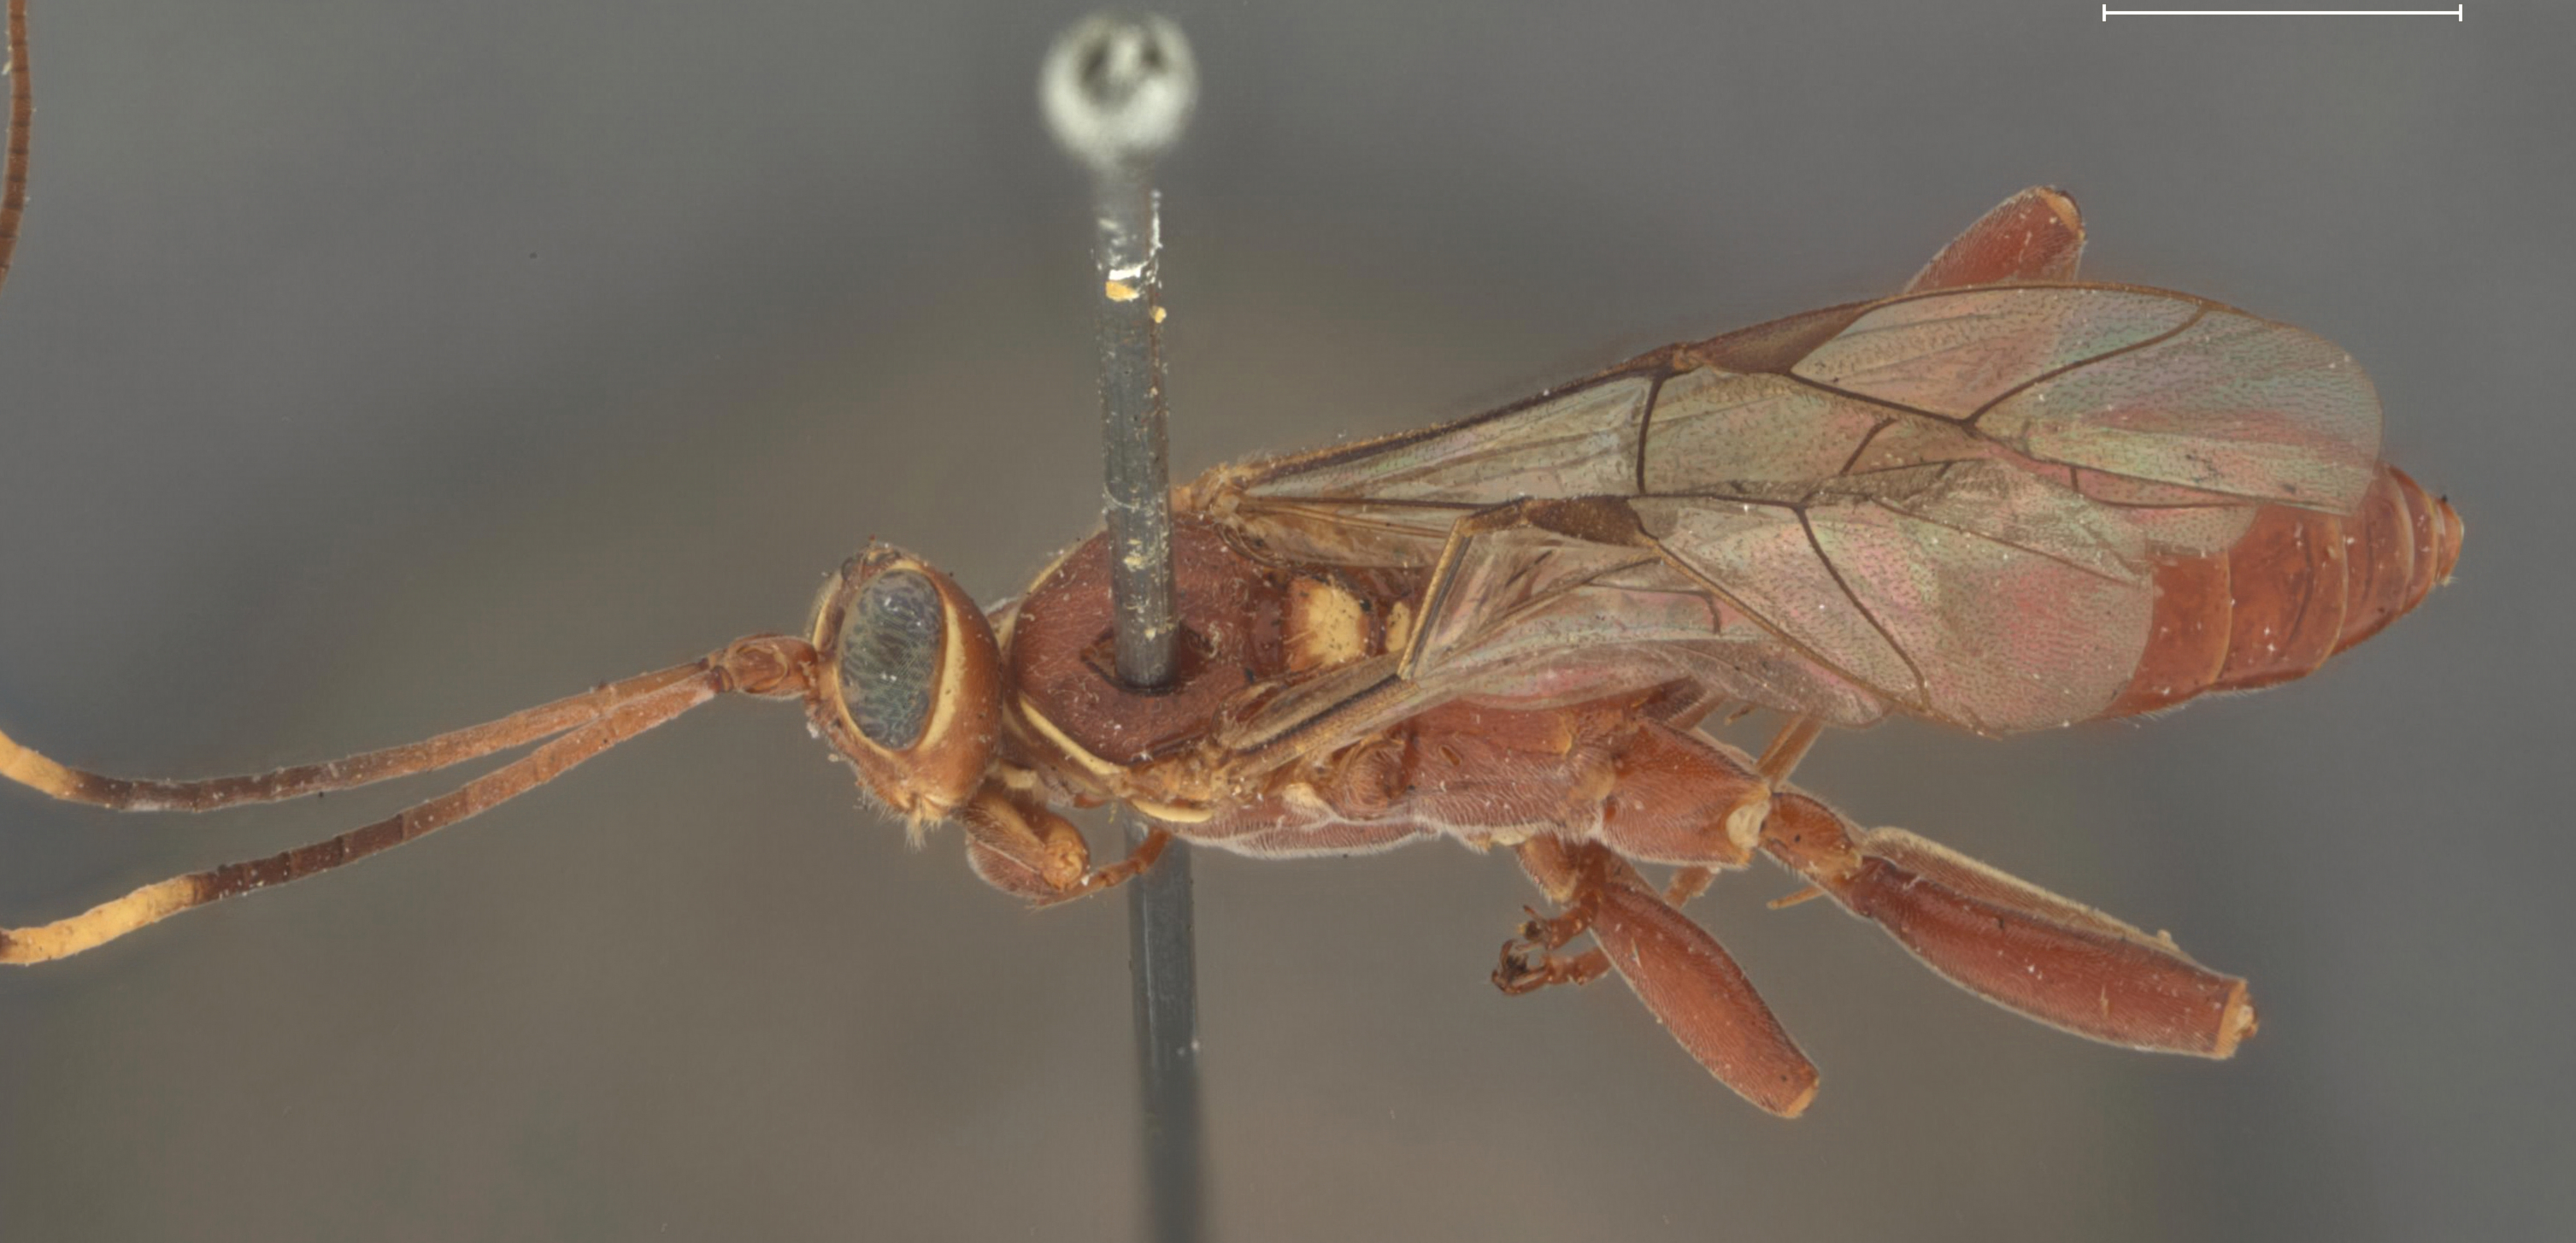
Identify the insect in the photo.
Platylabus pulcher
